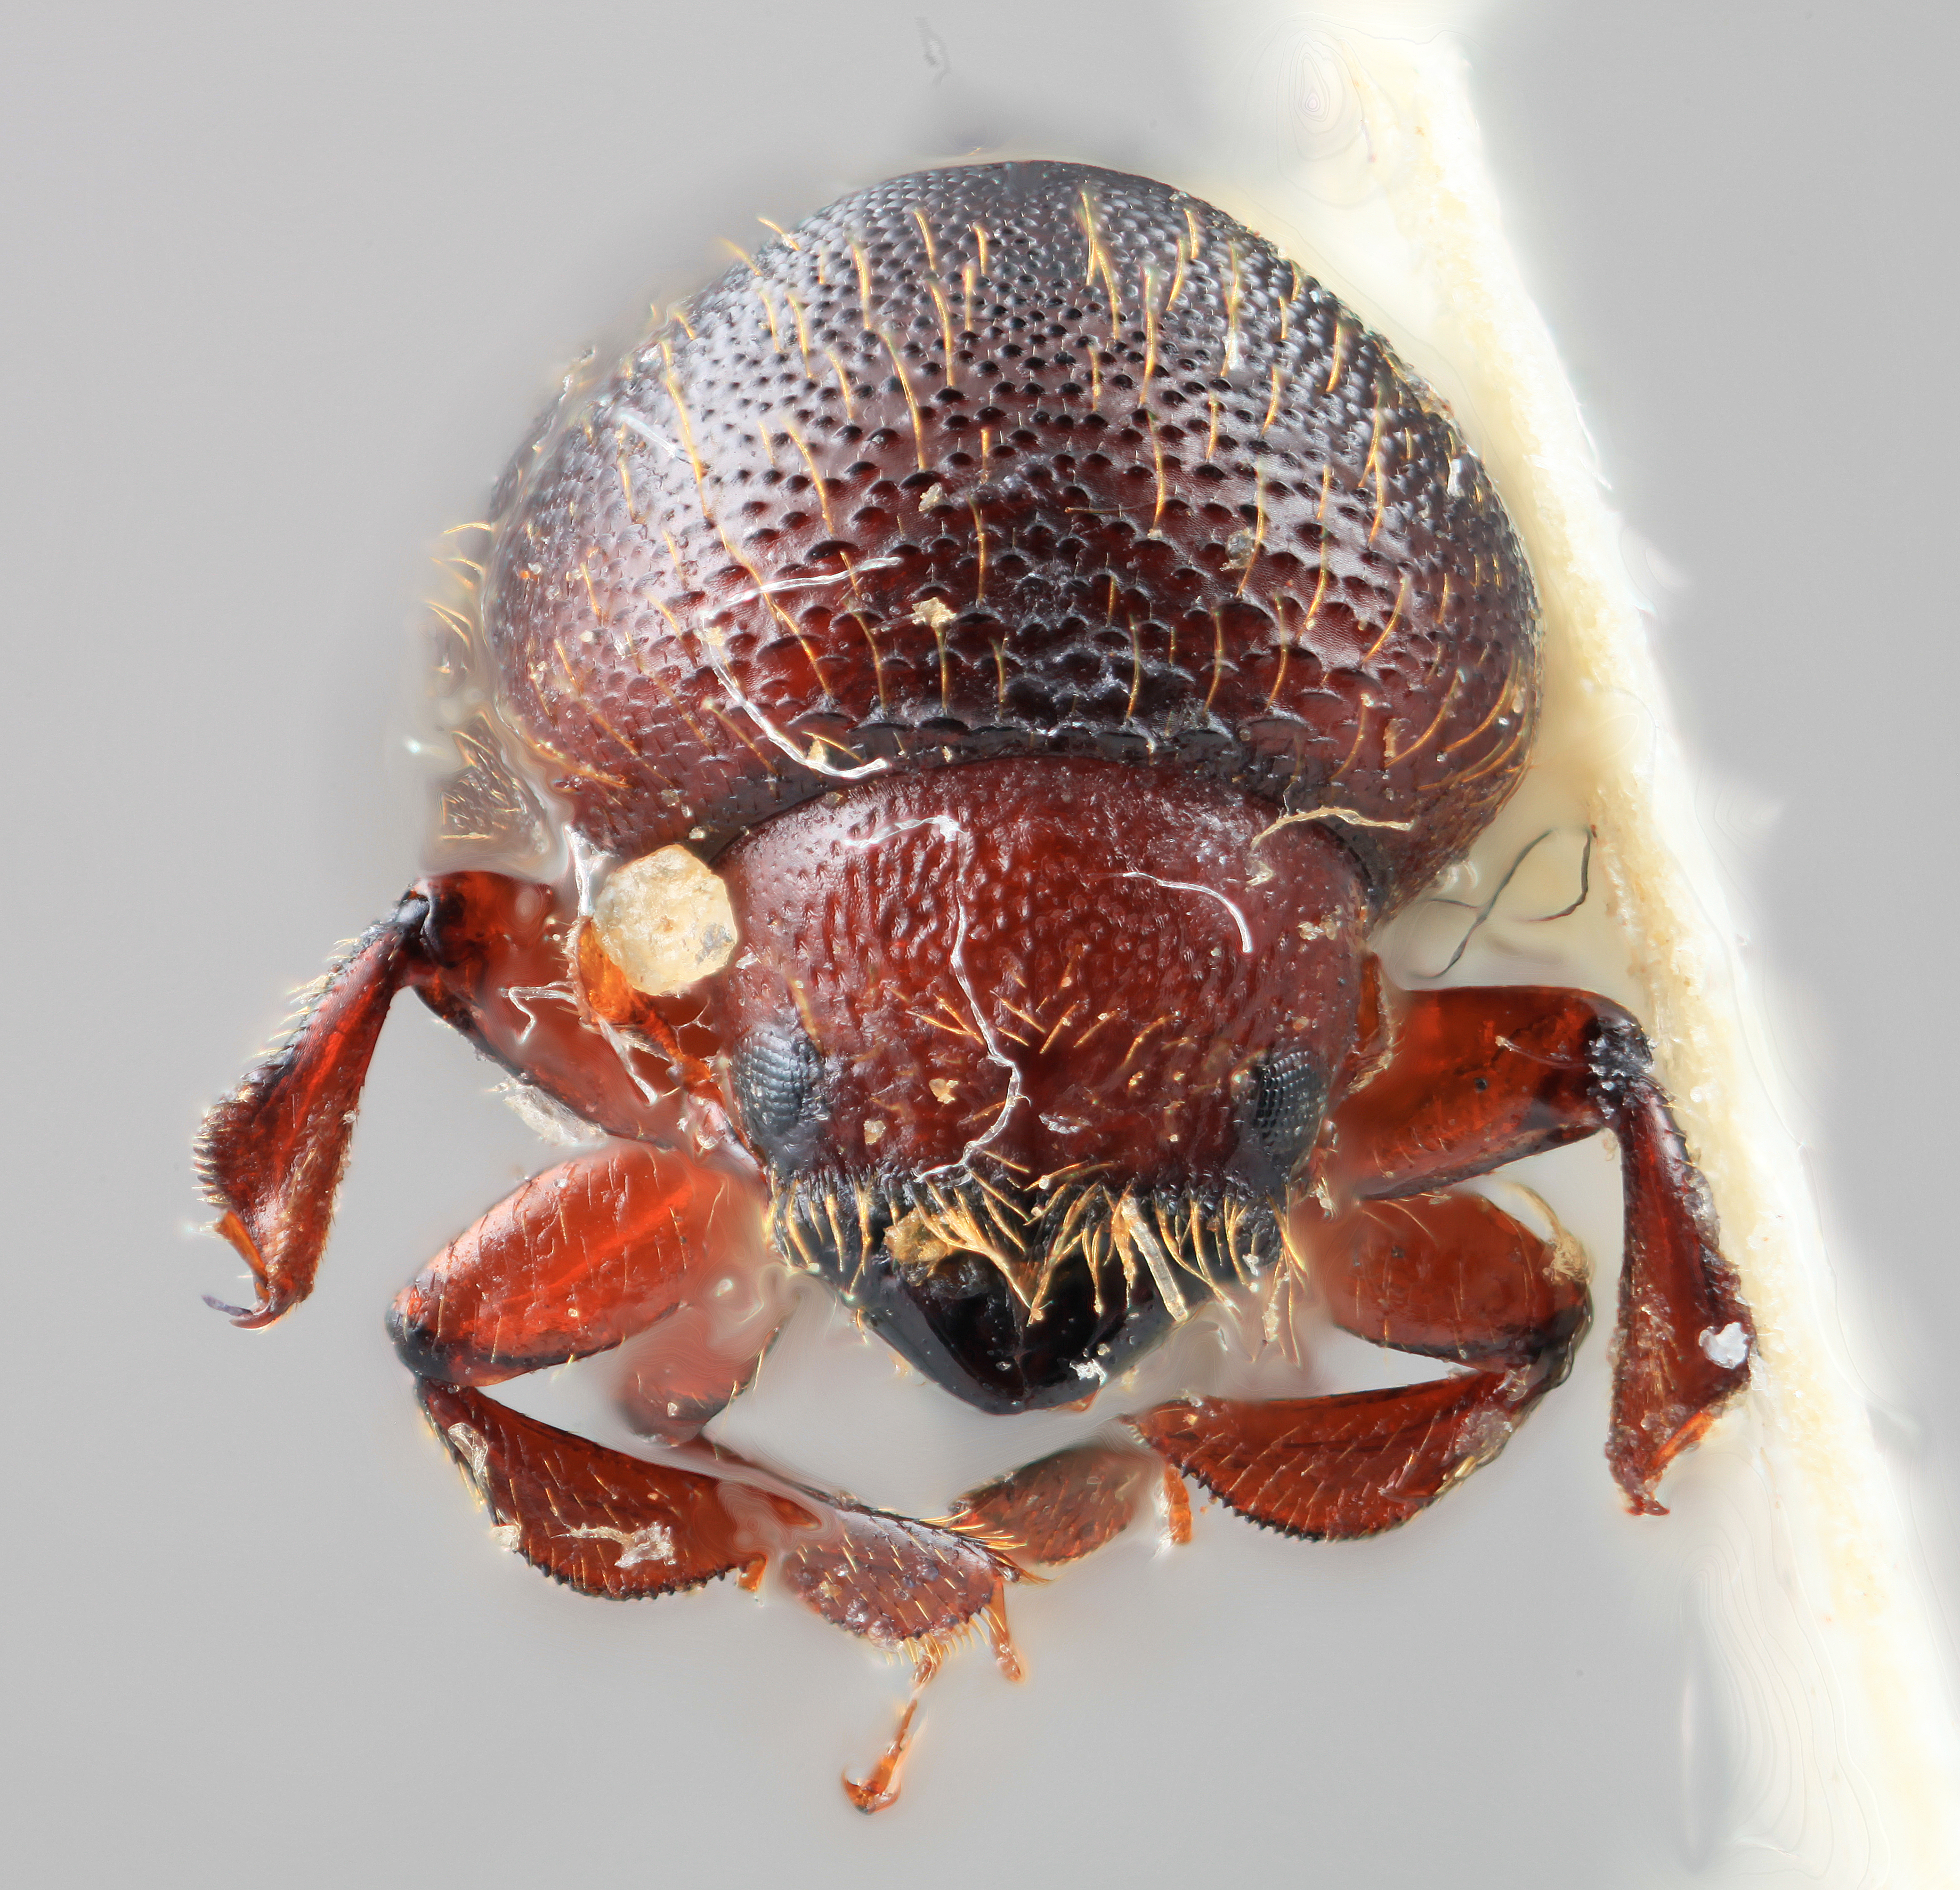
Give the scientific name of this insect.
Xyleborus magnificus
